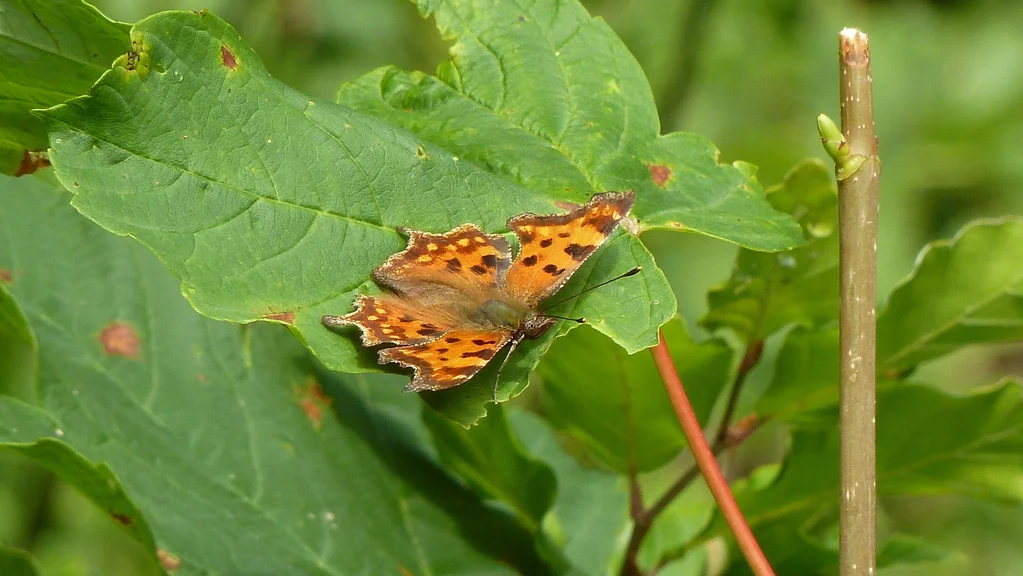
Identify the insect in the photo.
Polygonia c-album
